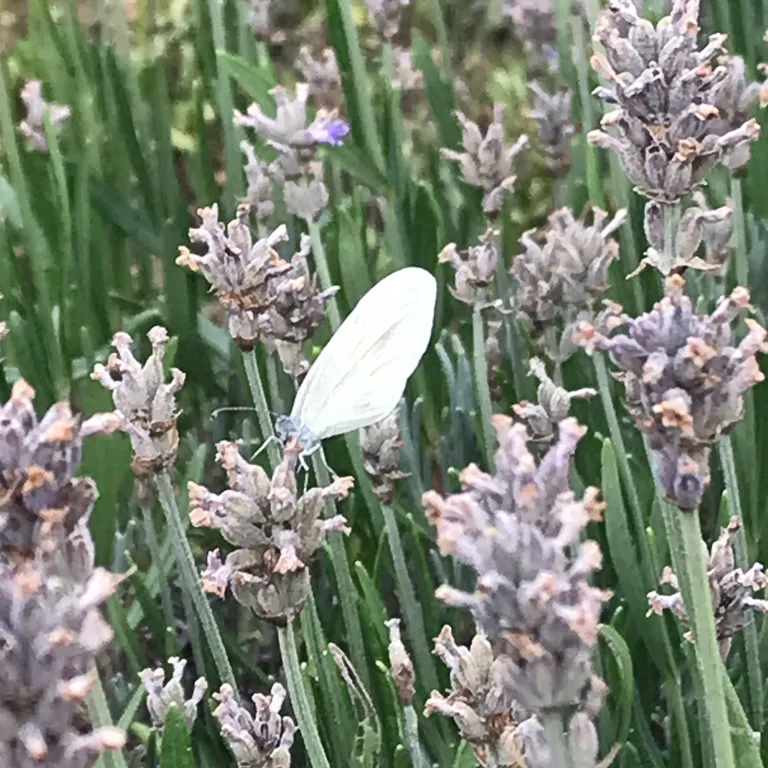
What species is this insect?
Leptidea sinapis/juvernica
